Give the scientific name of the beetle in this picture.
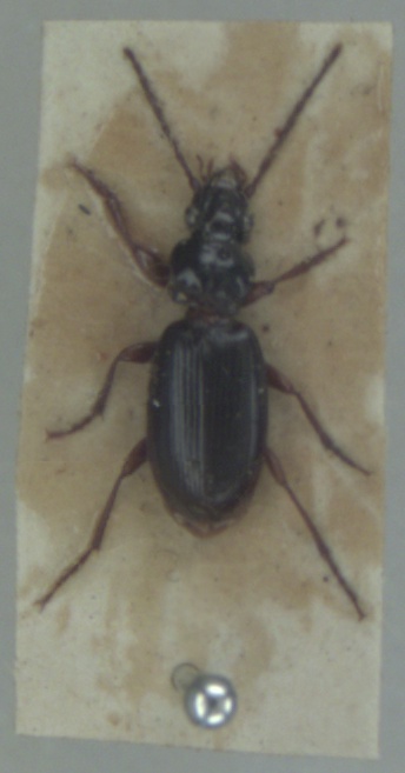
Patrobus atrorufus
